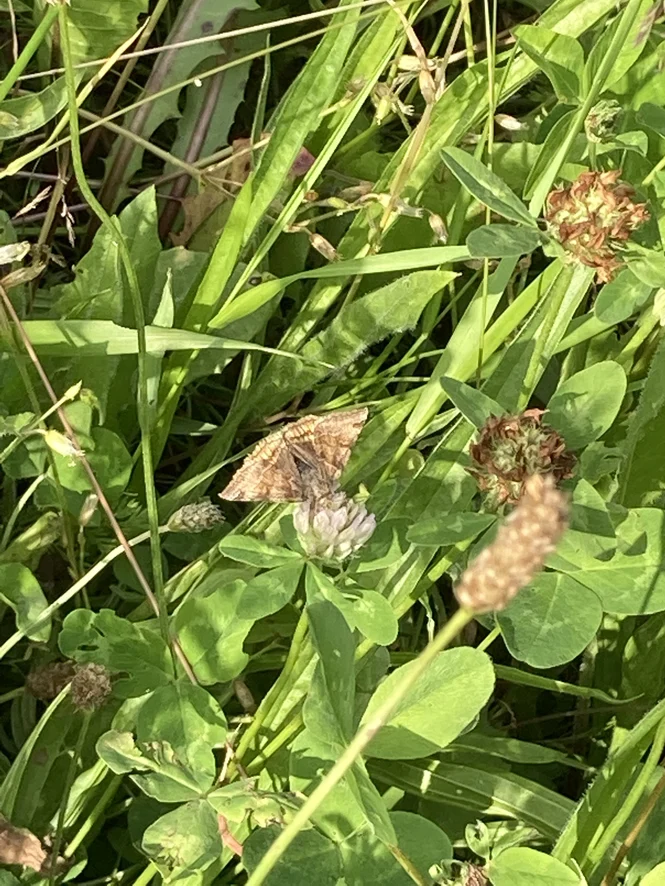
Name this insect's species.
Euclidia glyphica
